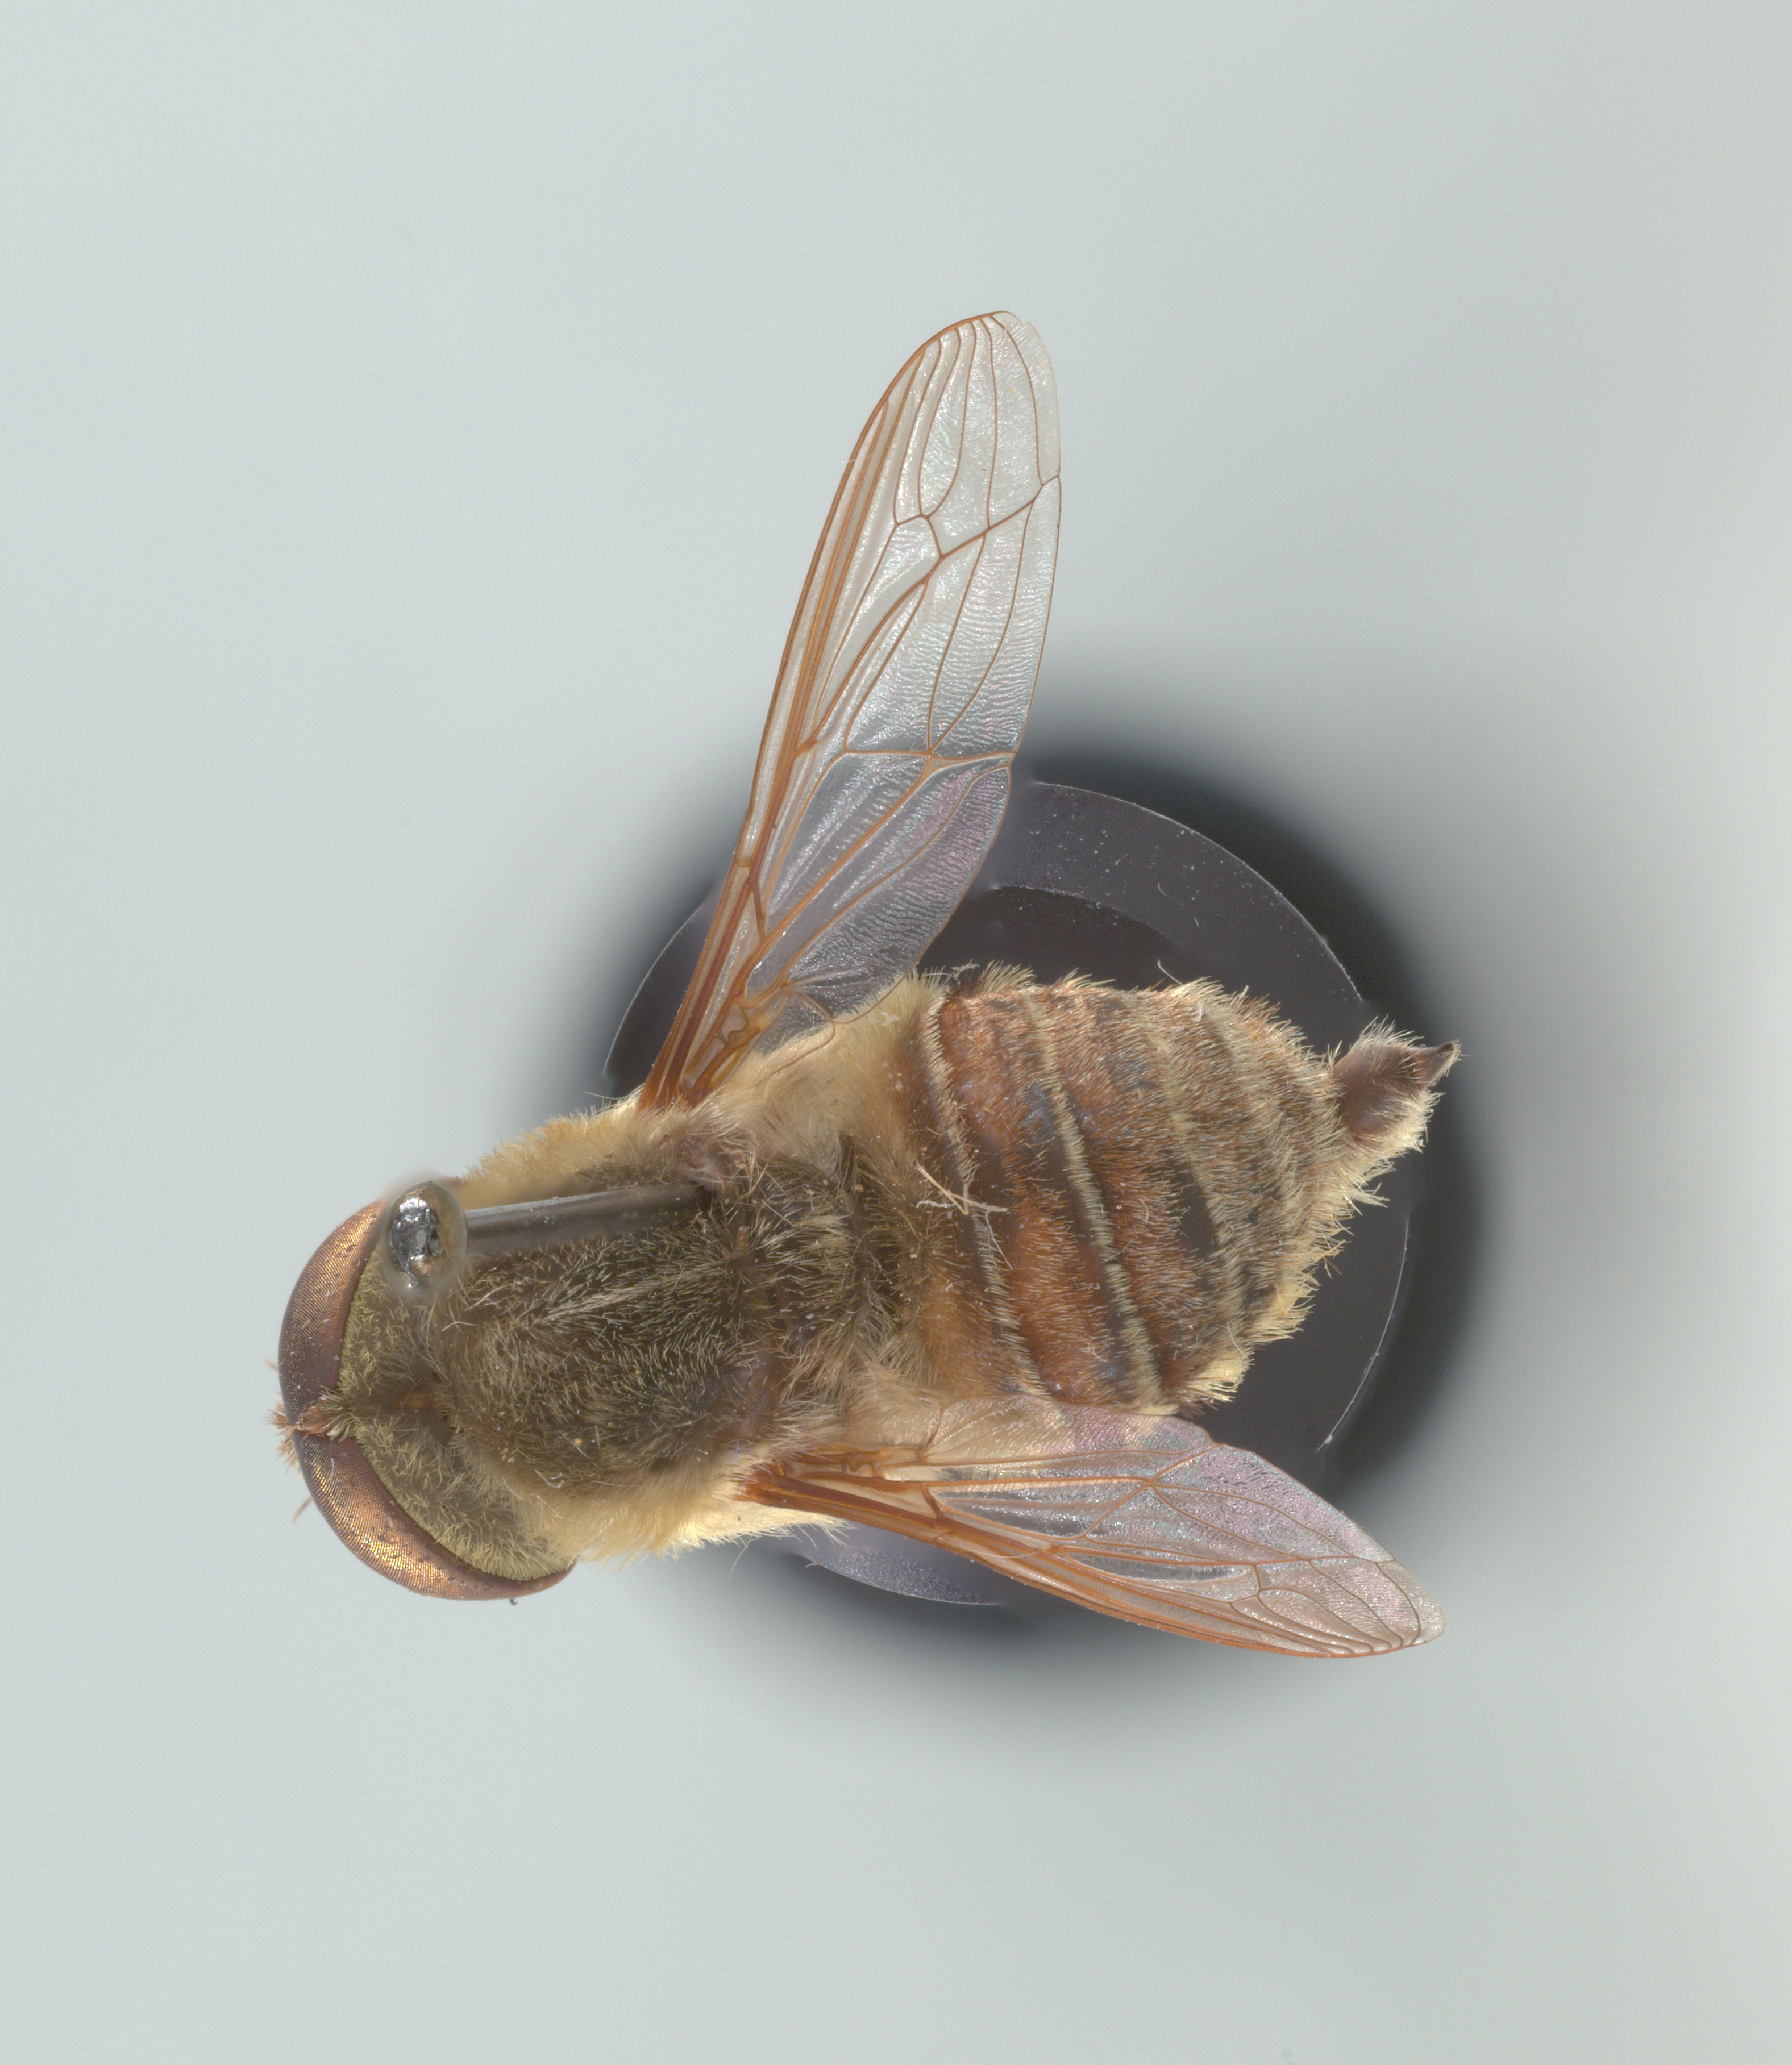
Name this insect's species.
Neorhynchocephalus volaticus
